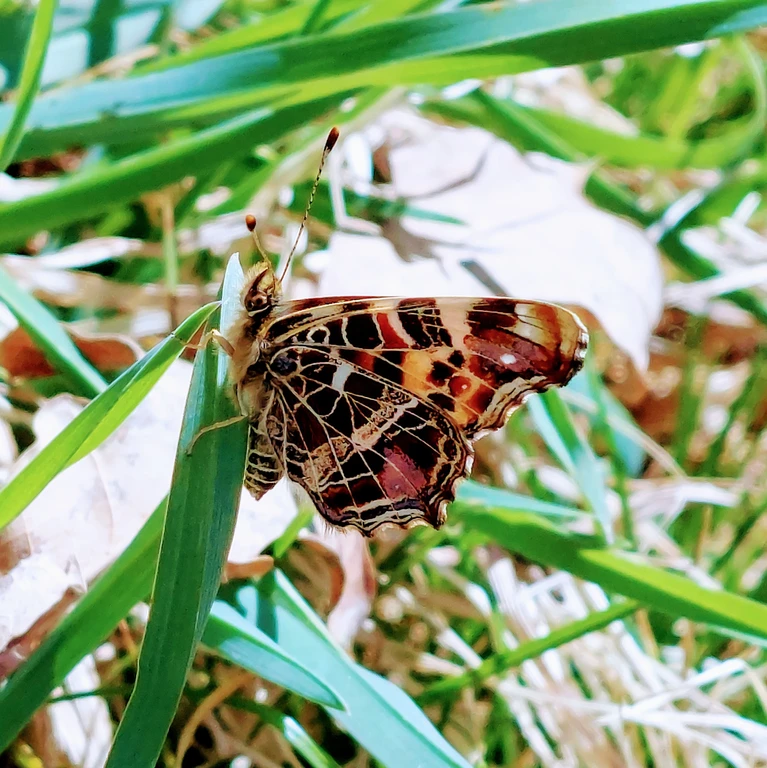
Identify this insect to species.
Araschnia levana
